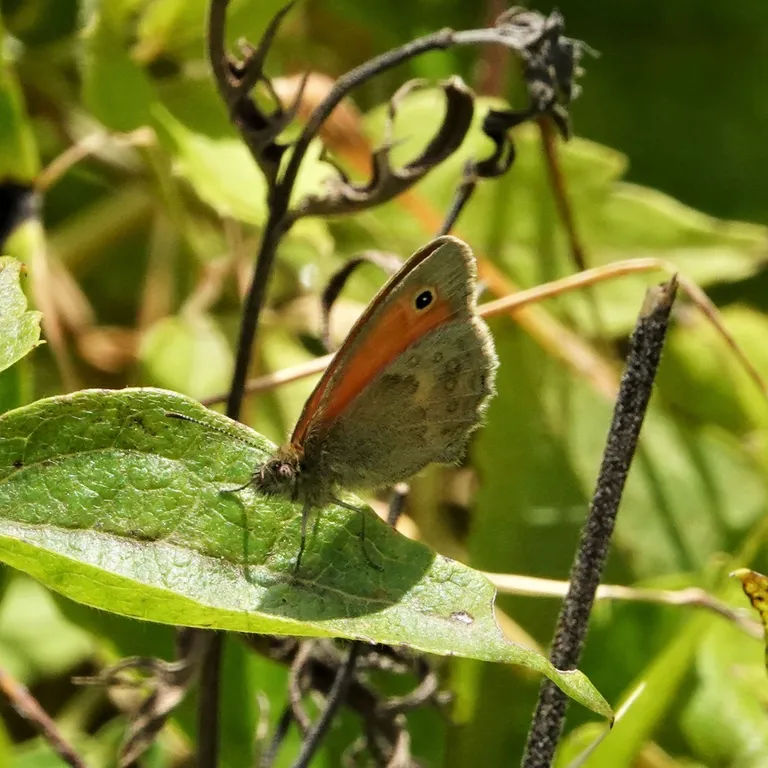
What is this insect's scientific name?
Coenonympha pamphilus
